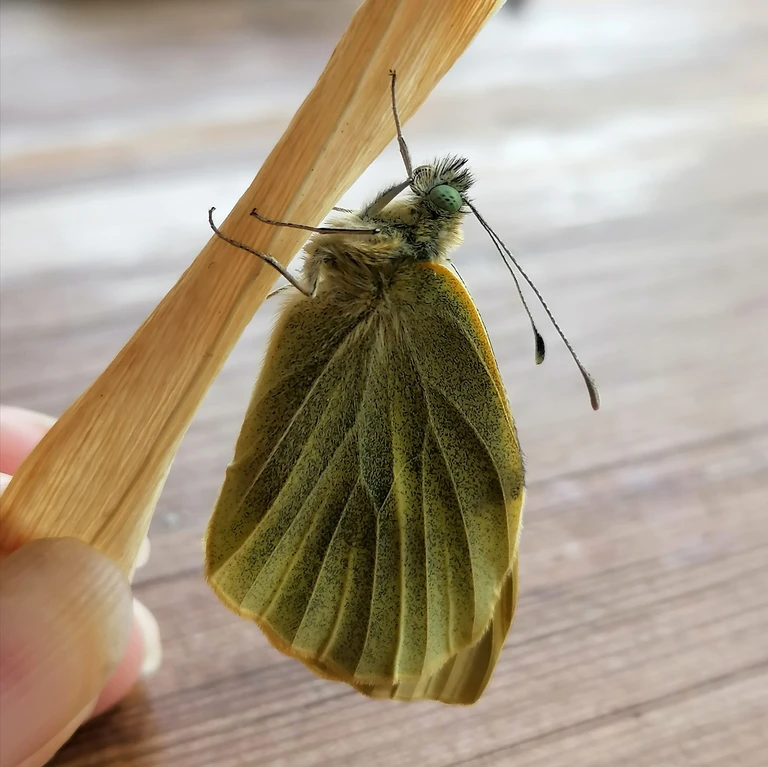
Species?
Pieris brassicae
